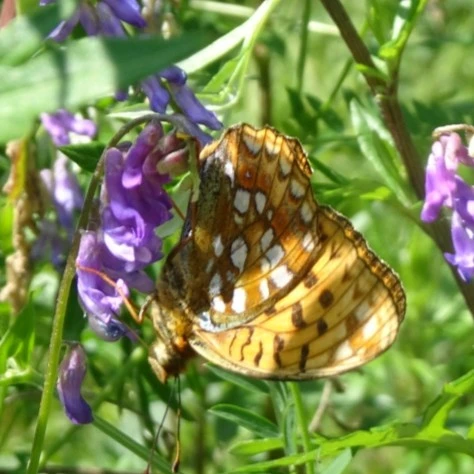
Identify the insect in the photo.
Fabriciana adippe
